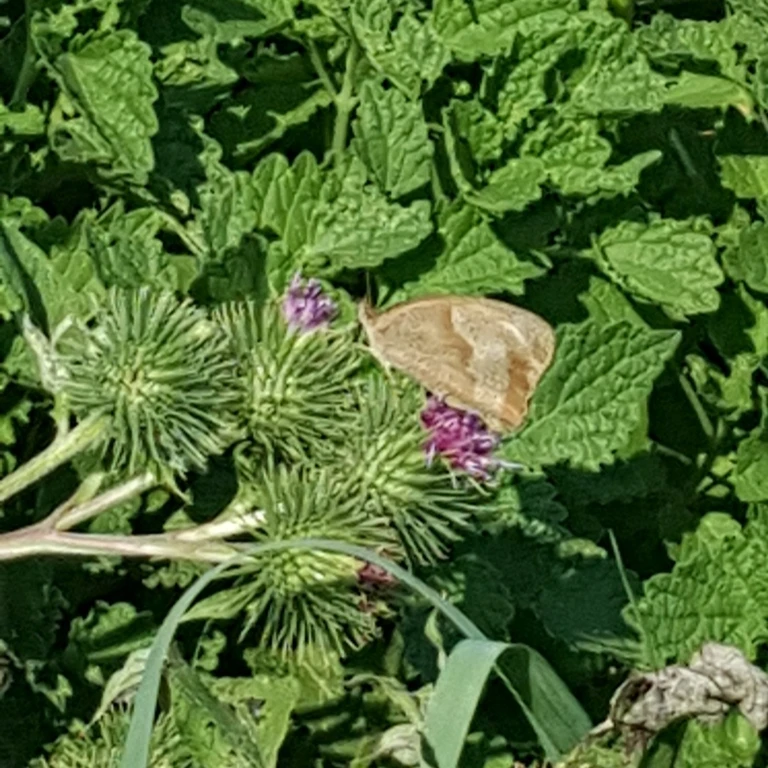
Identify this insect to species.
Maniola jurtina
